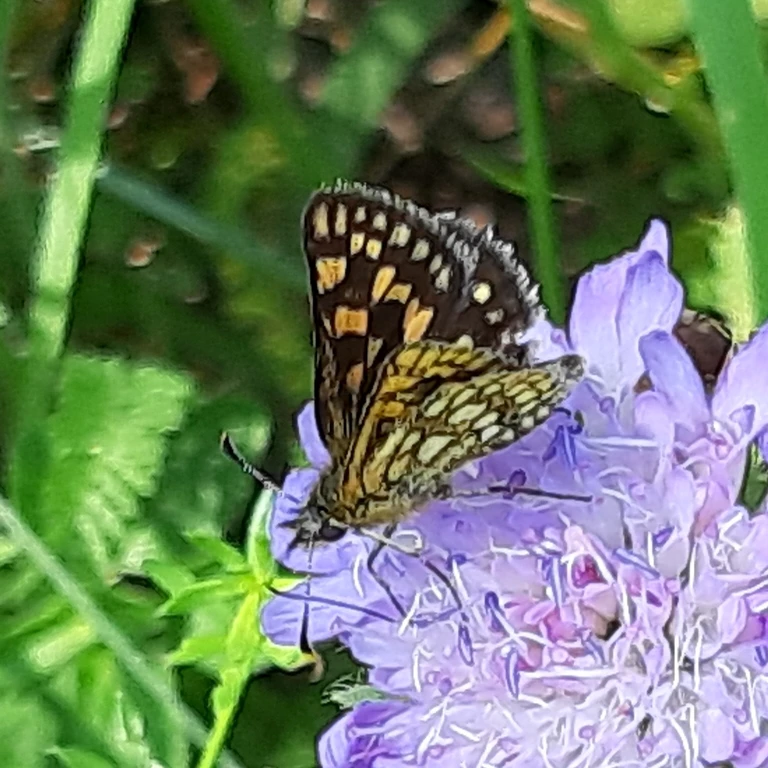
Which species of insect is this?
Carterocephalus palaemon
